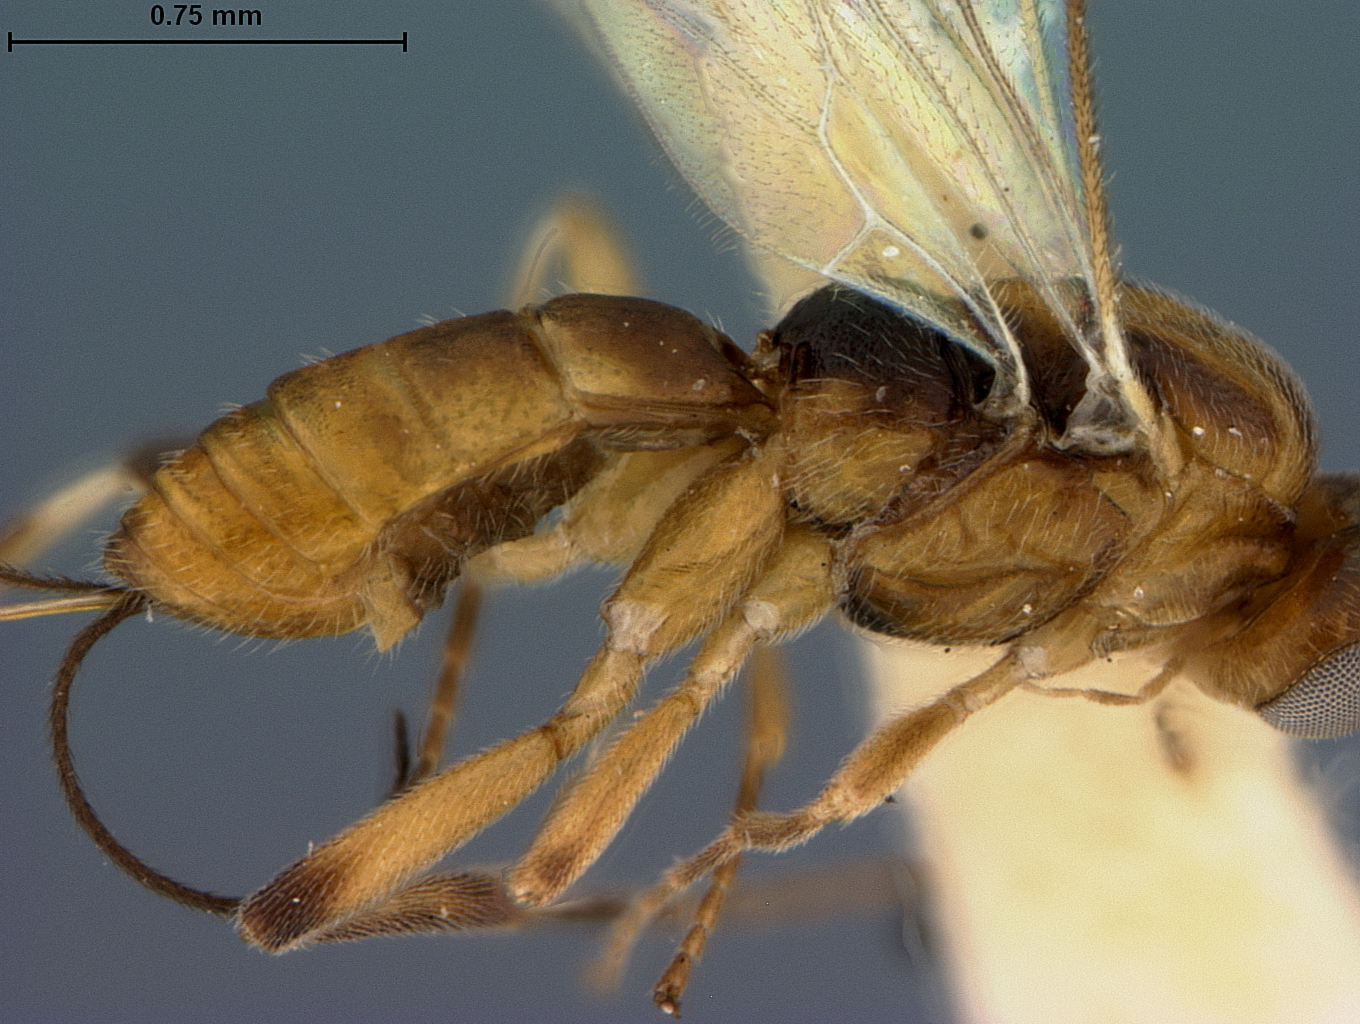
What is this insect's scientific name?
Orgilus capsicola
